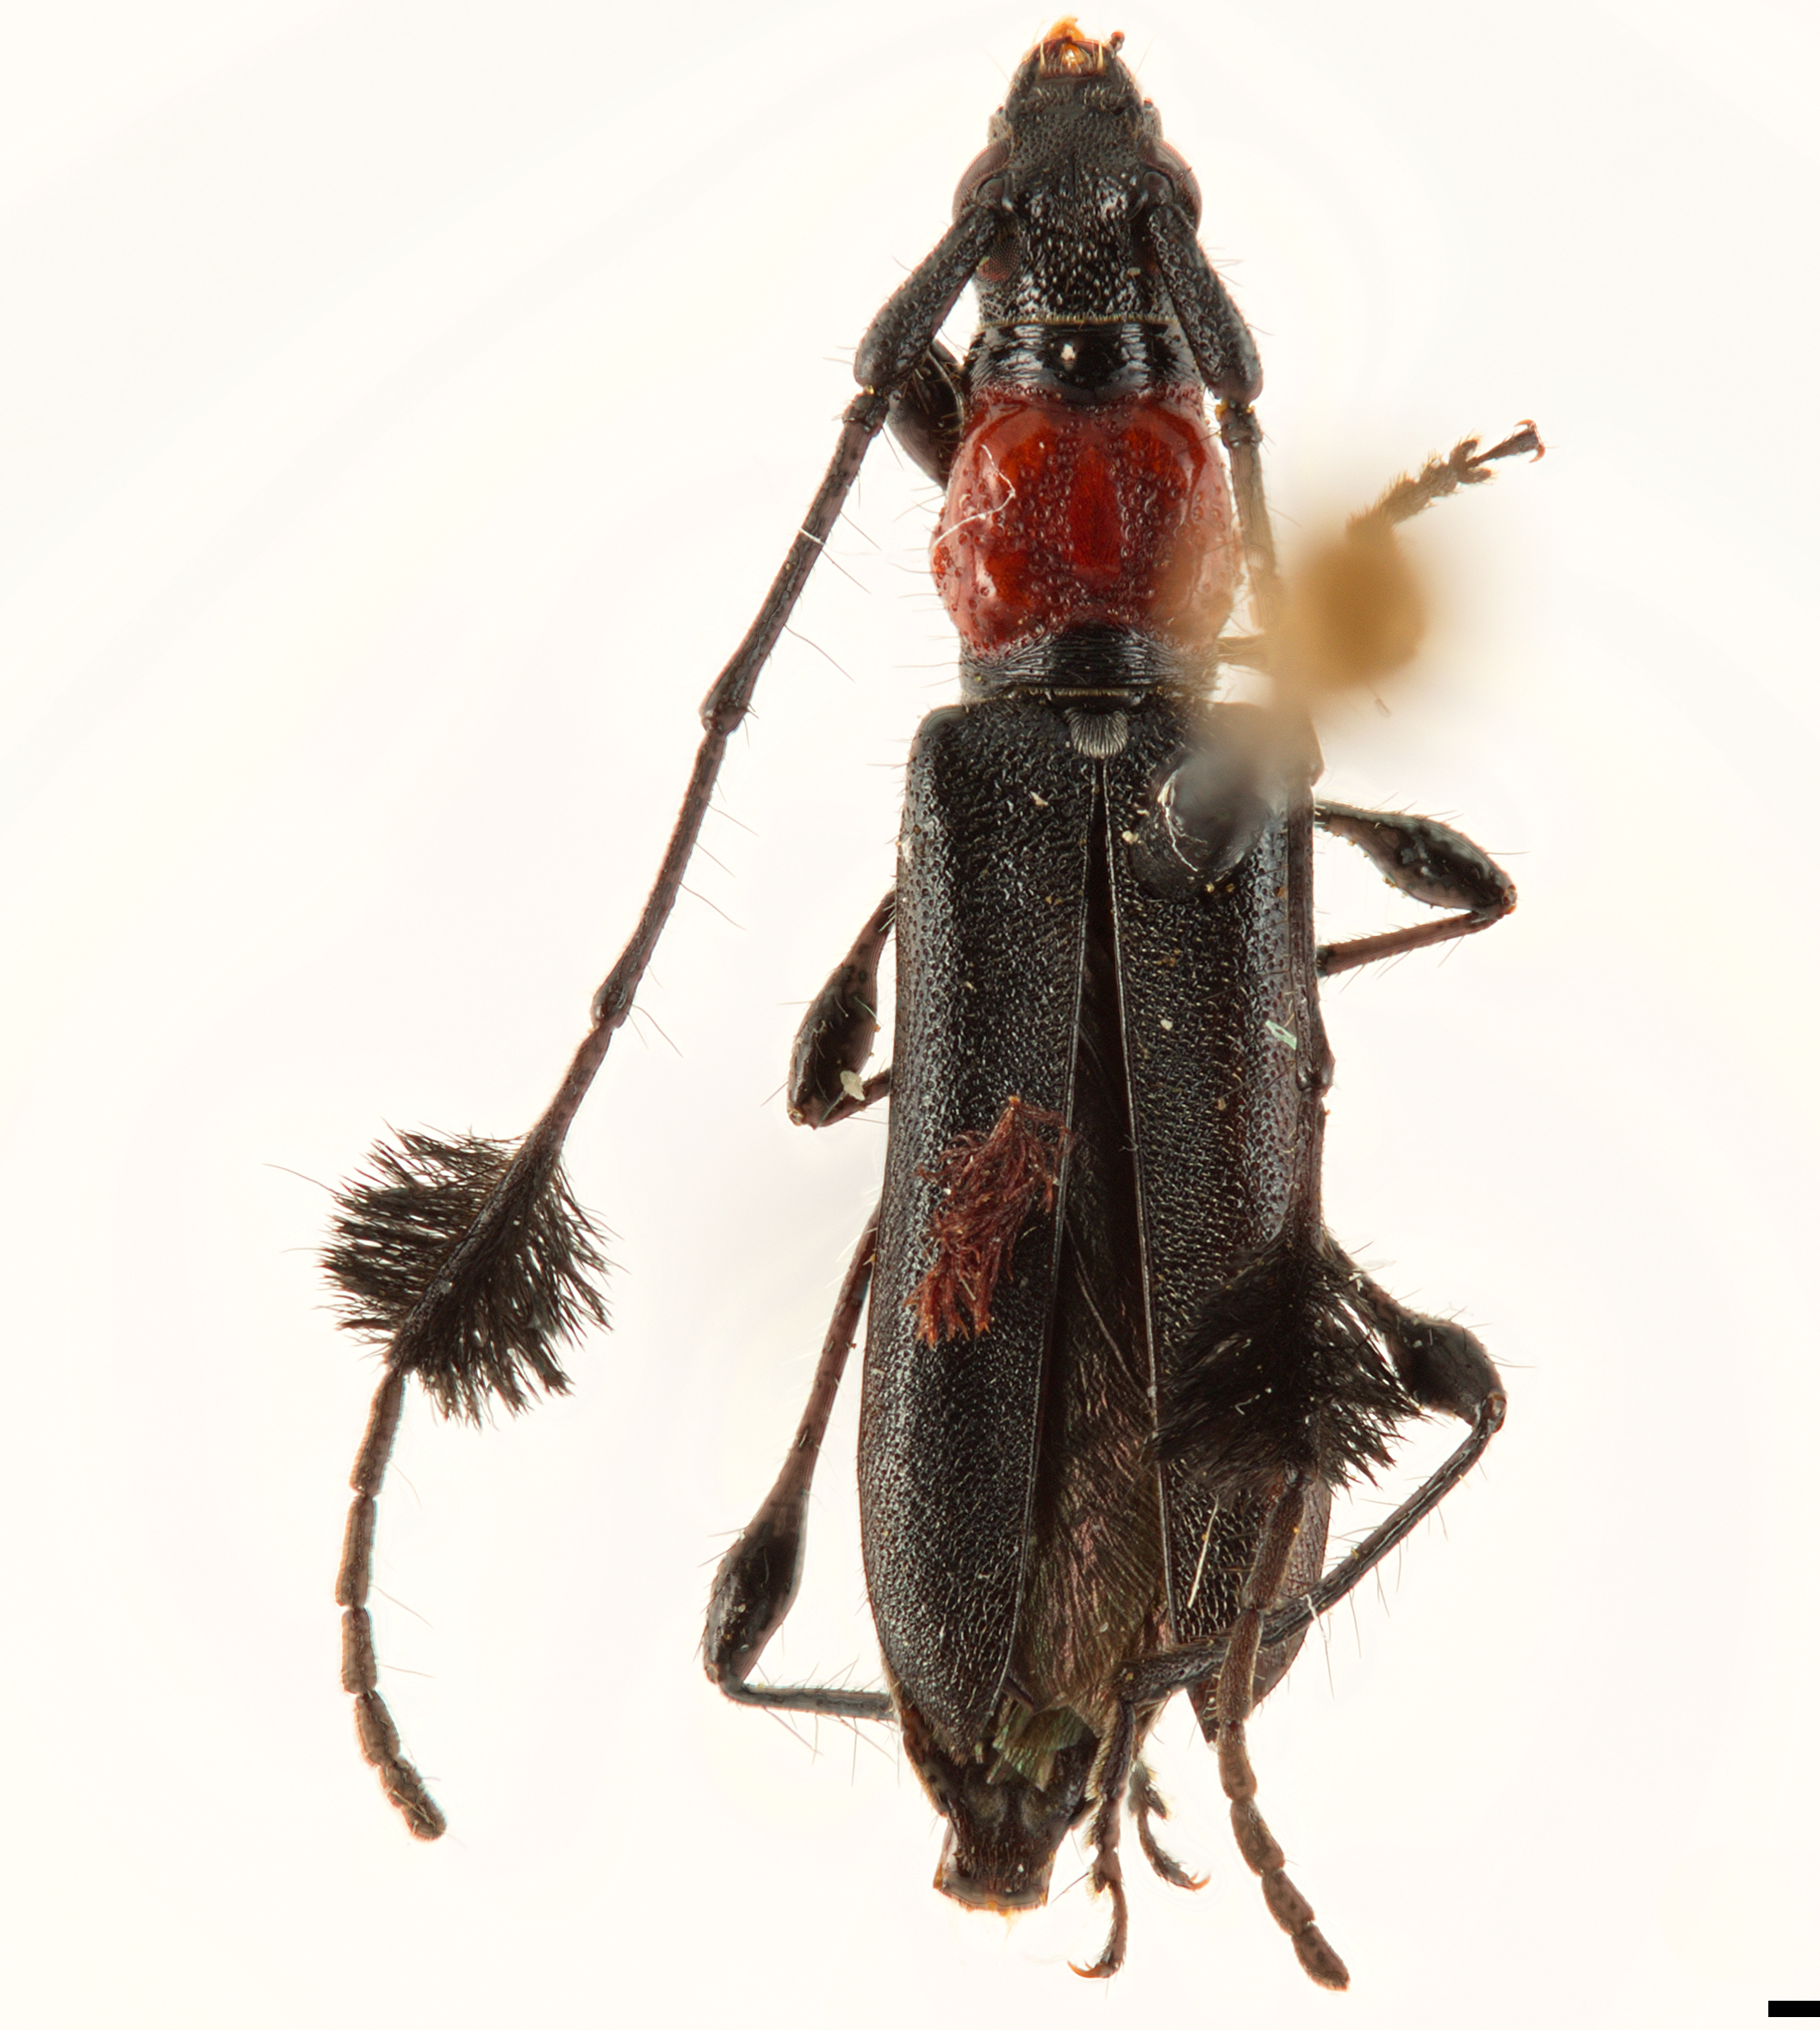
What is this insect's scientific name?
Cosmisoma brullei
